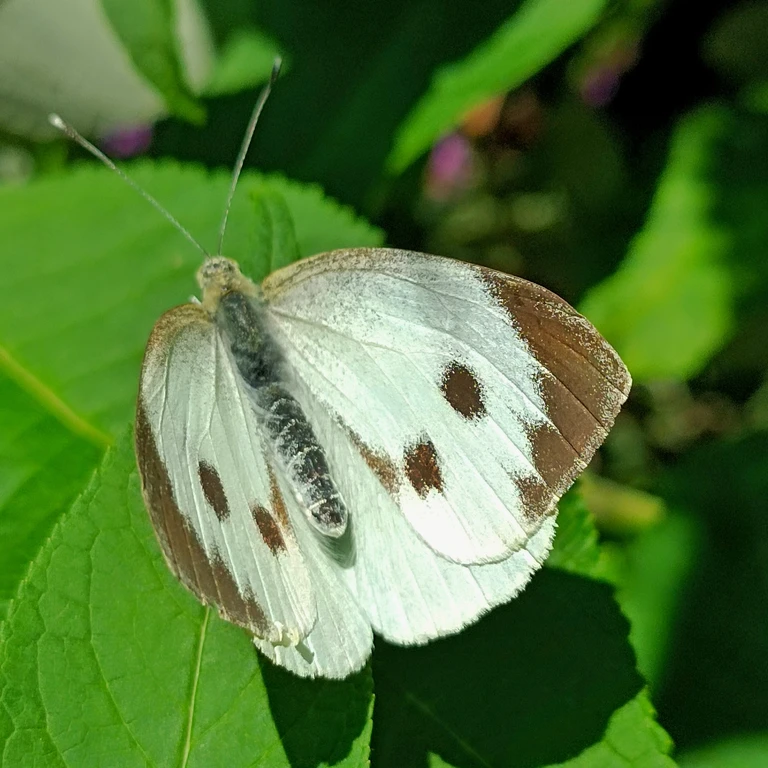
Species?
Pieris brassicae
